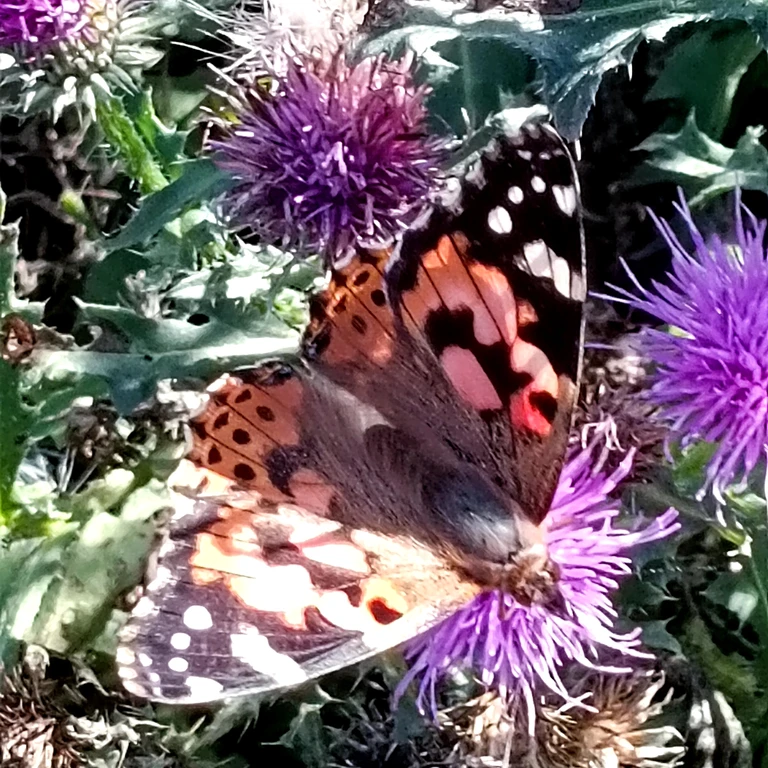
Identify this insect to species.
Vanessa cardui
